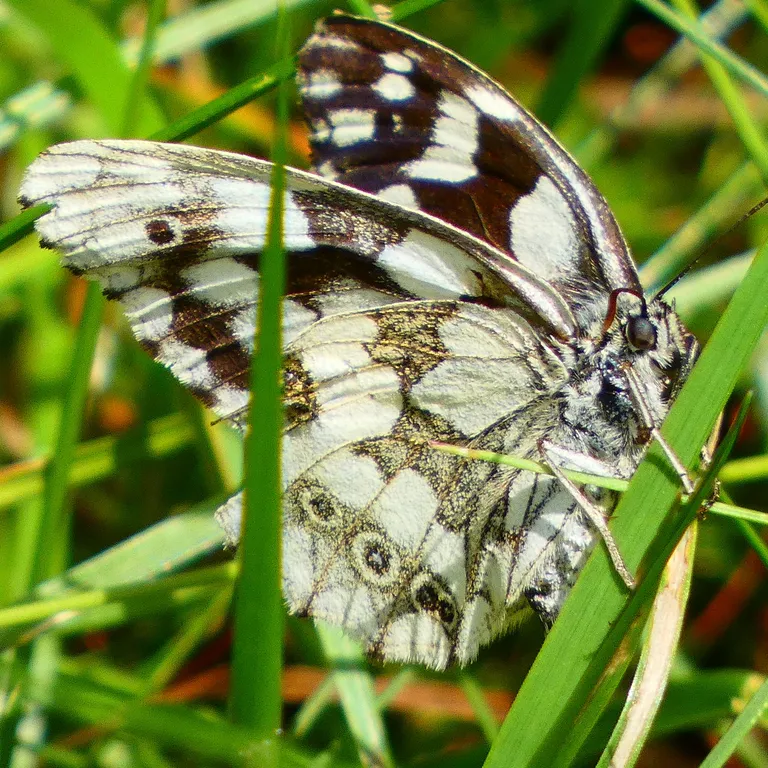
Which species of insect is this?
Melanargia galathea
